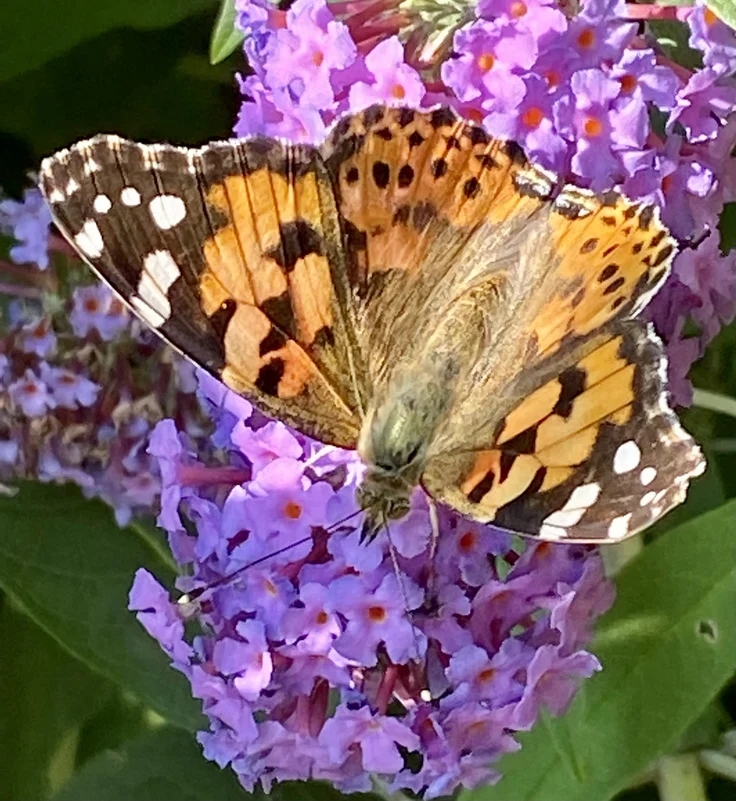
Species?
Vanessa cardui
